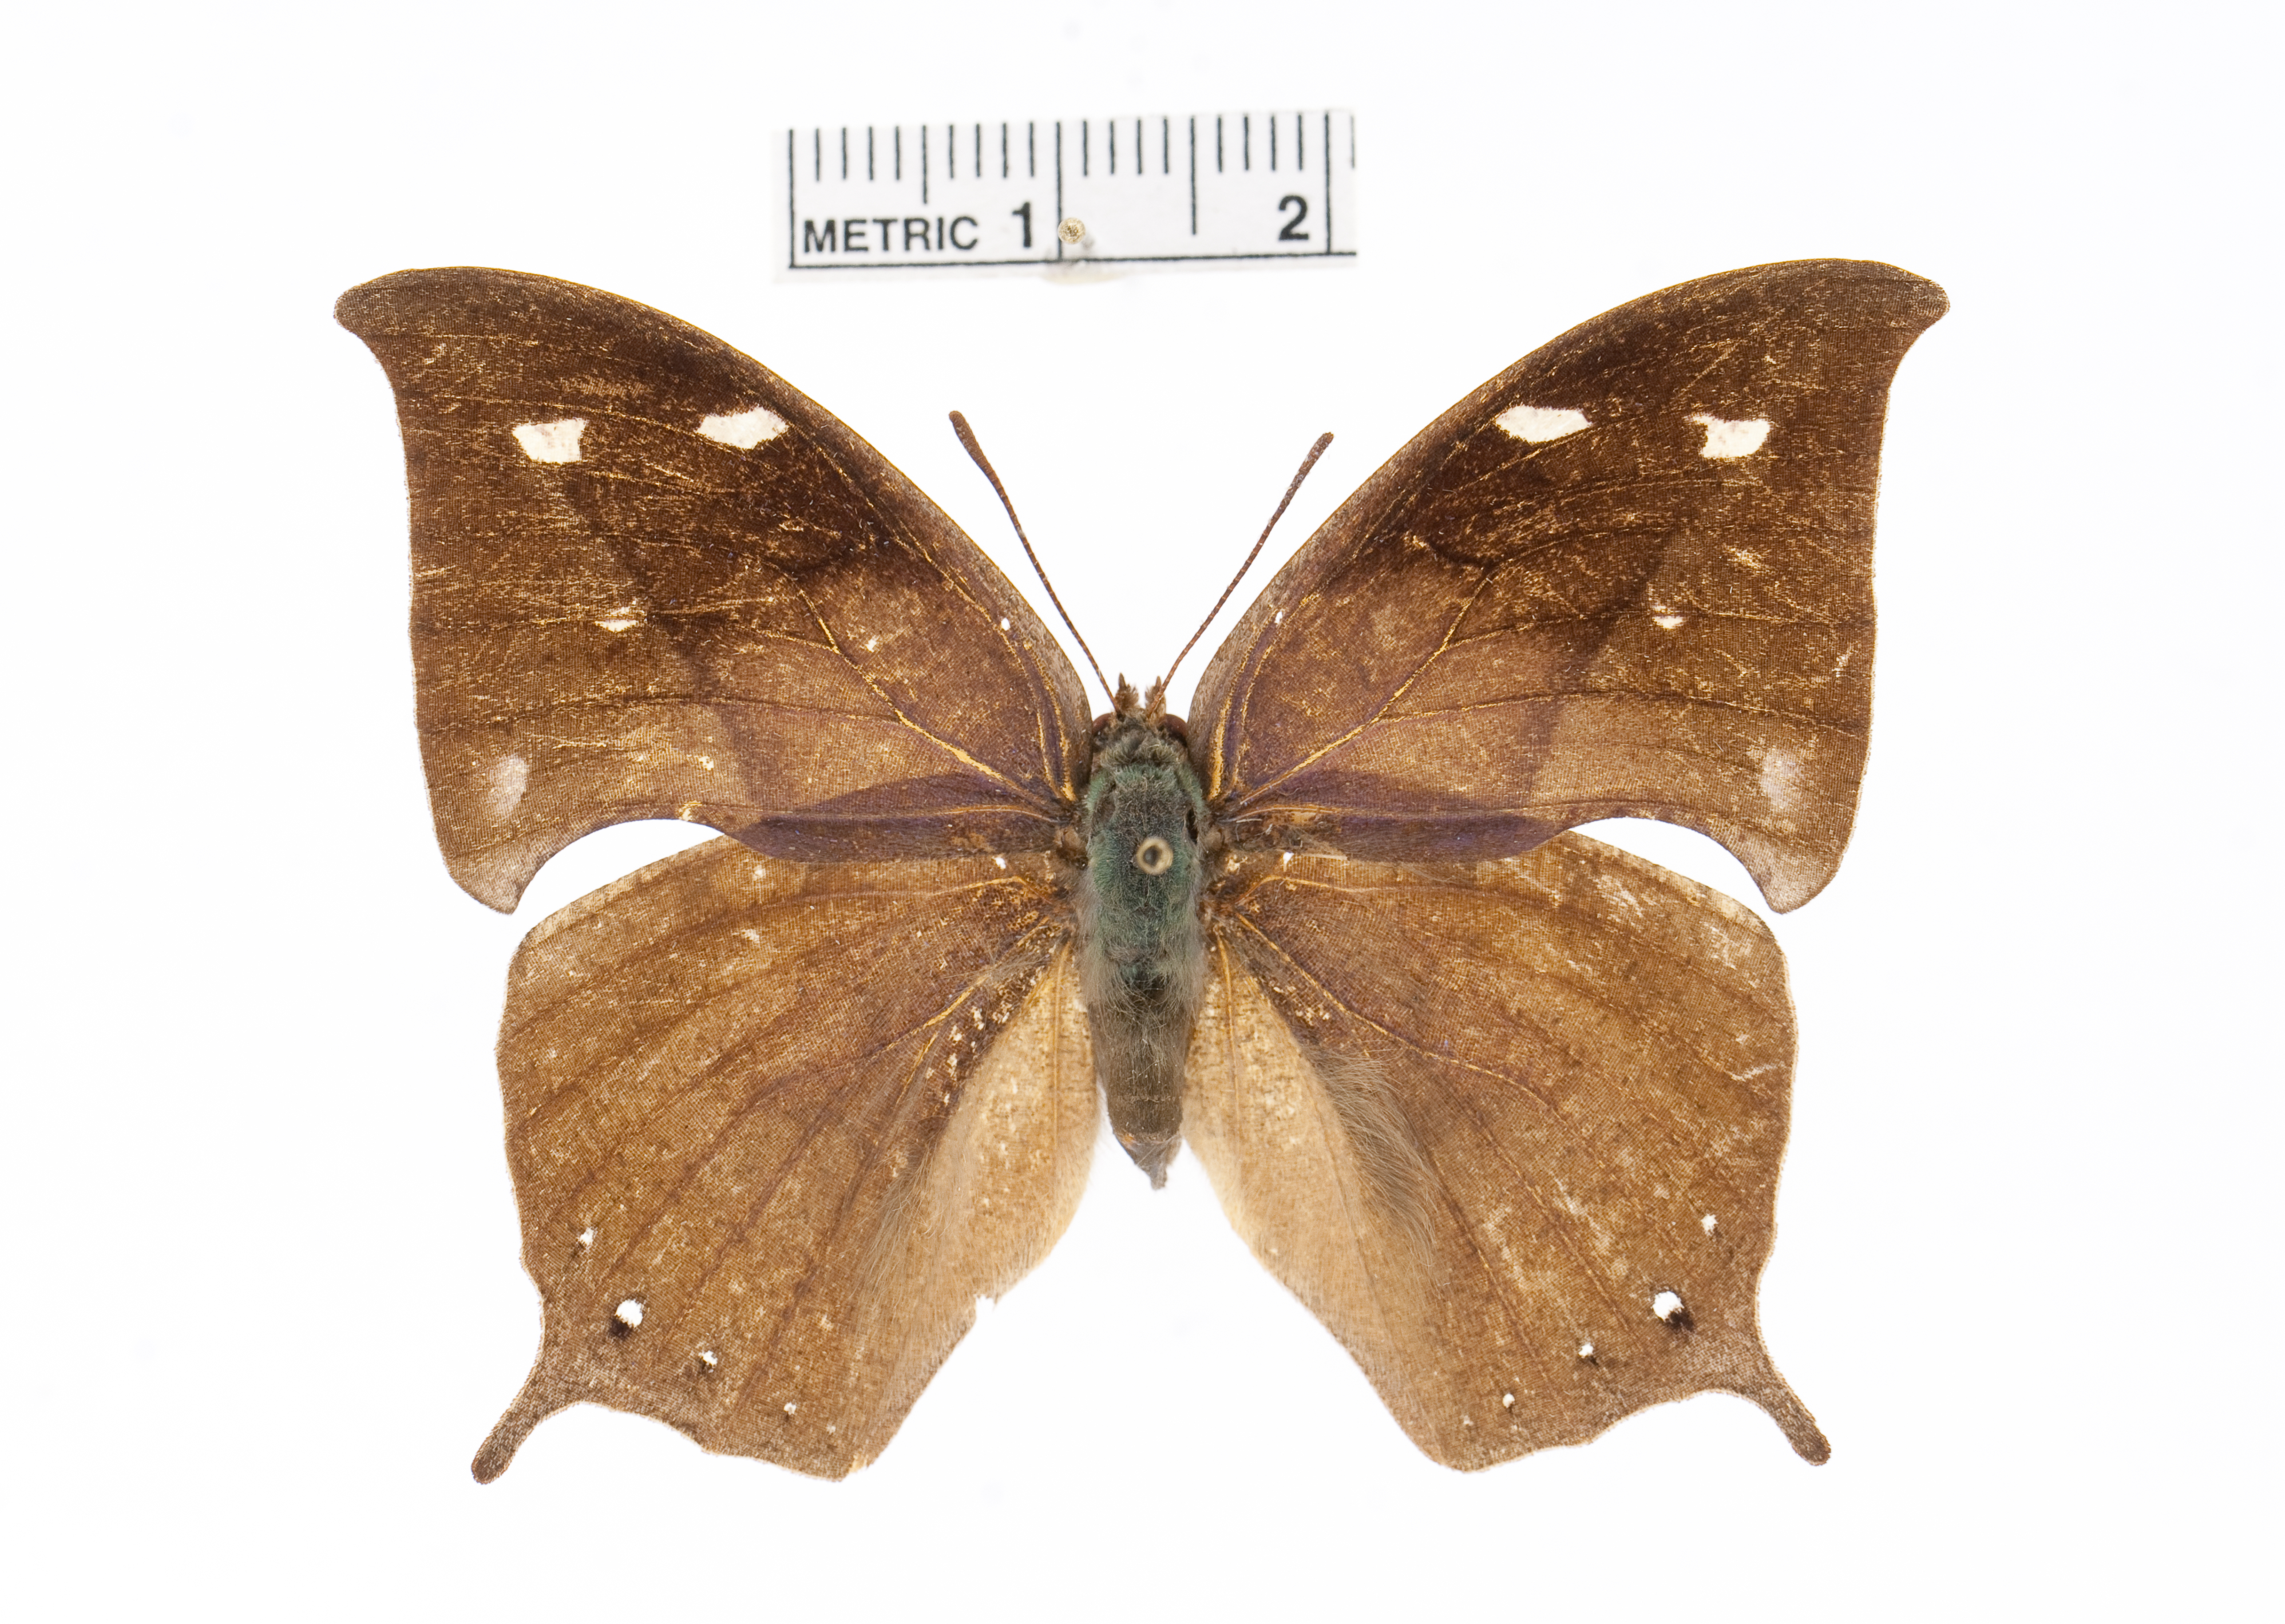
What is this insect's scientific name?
Memphis appias
